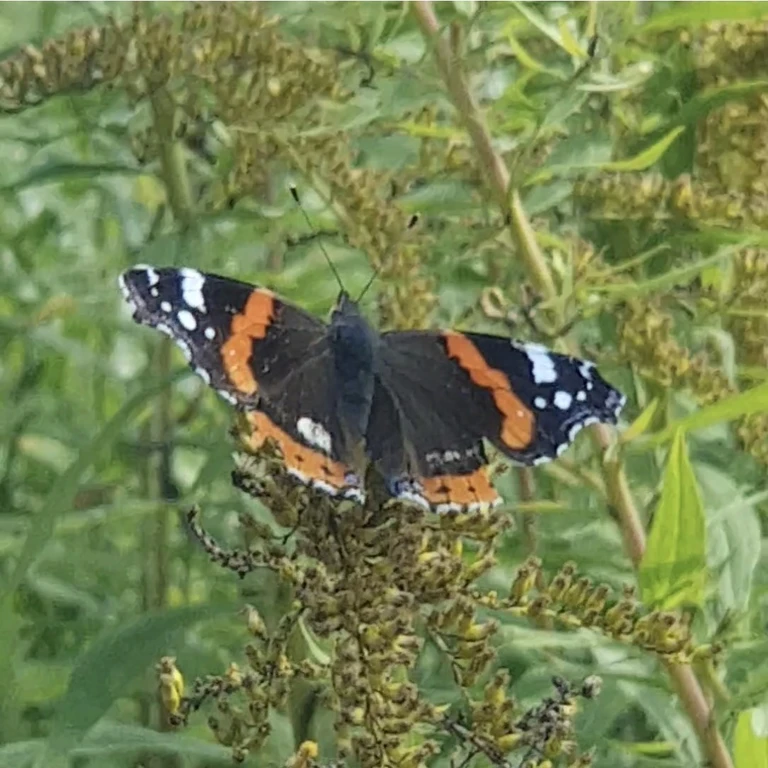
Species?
Vanessa atalanta
